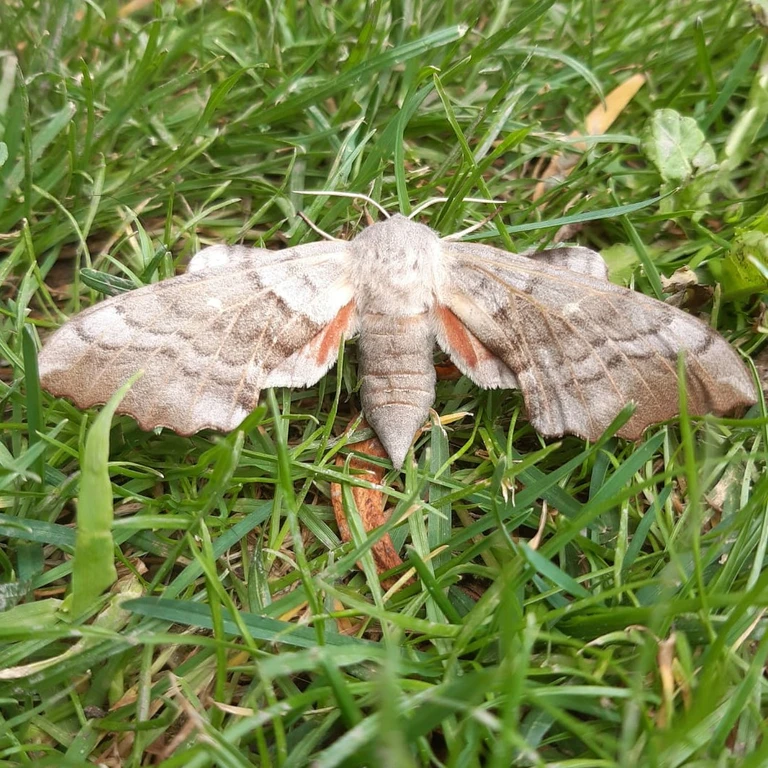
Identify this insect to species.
Laothoe populi
